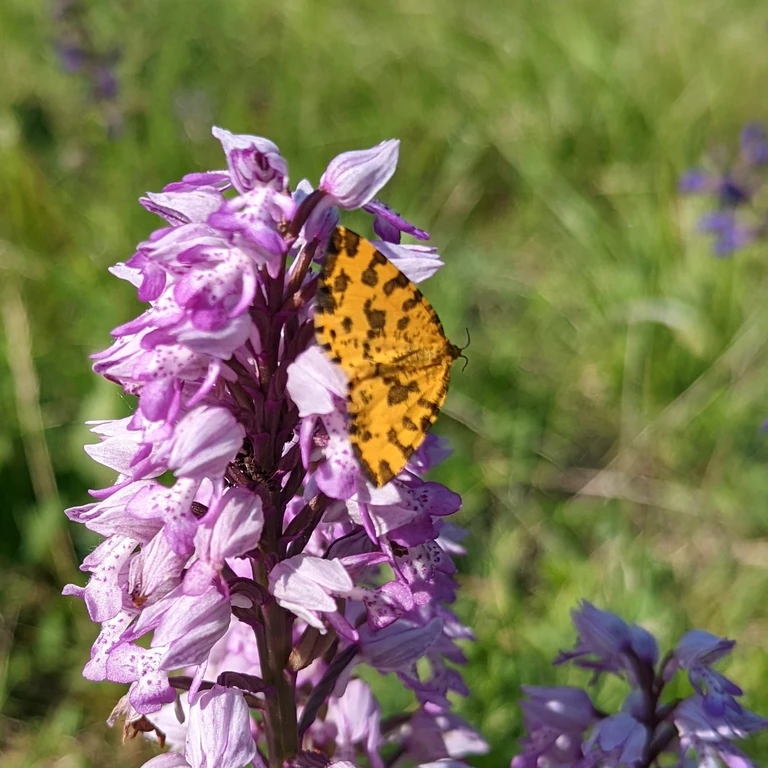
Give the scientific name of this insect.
Pseudopanthera macularia
